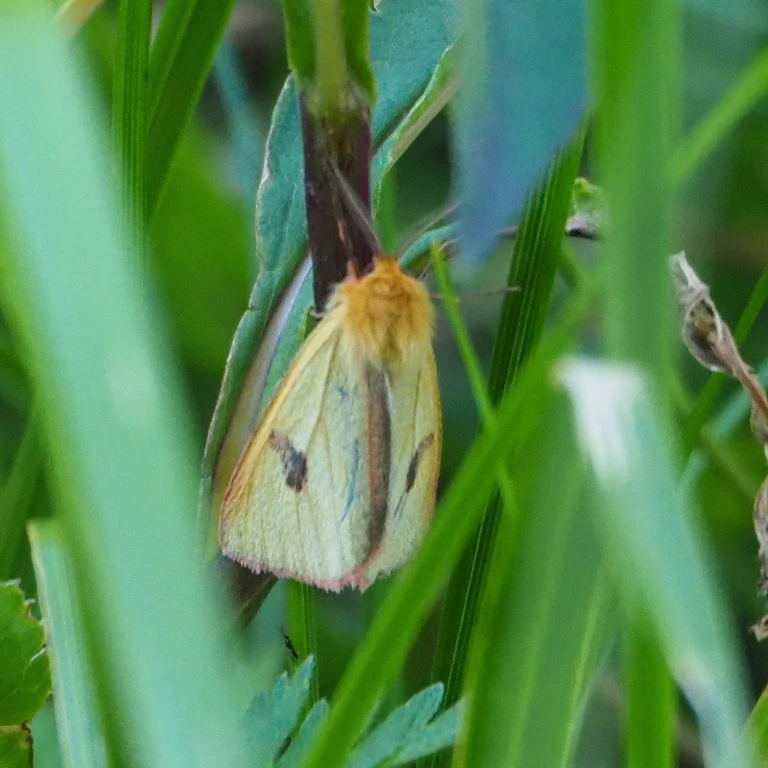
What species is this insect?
Diacrisia sannio
